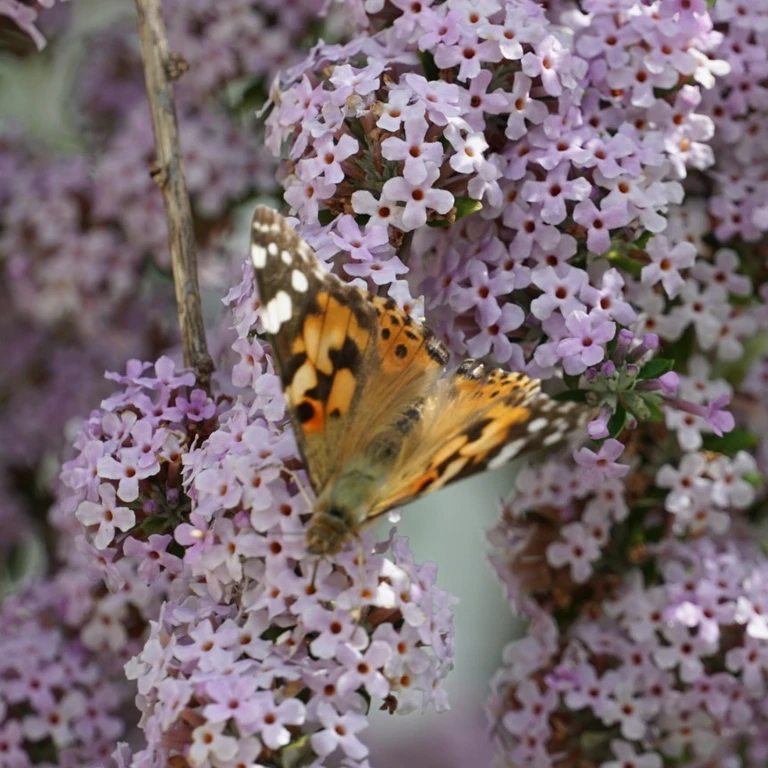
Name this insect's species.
Vanessa cardui
